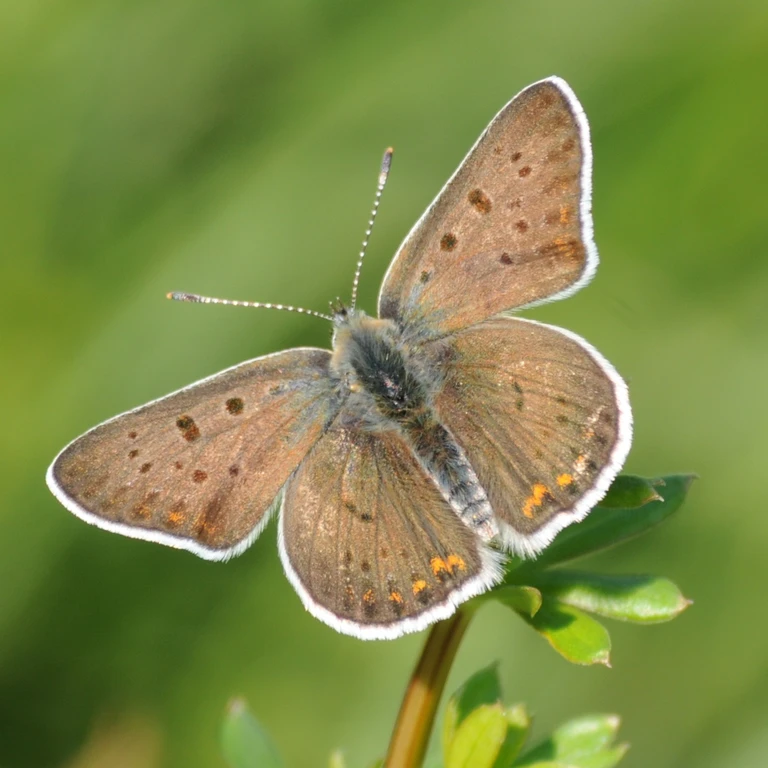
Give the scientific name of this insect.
Lycaena tityrus (also Loweia tityrus)
